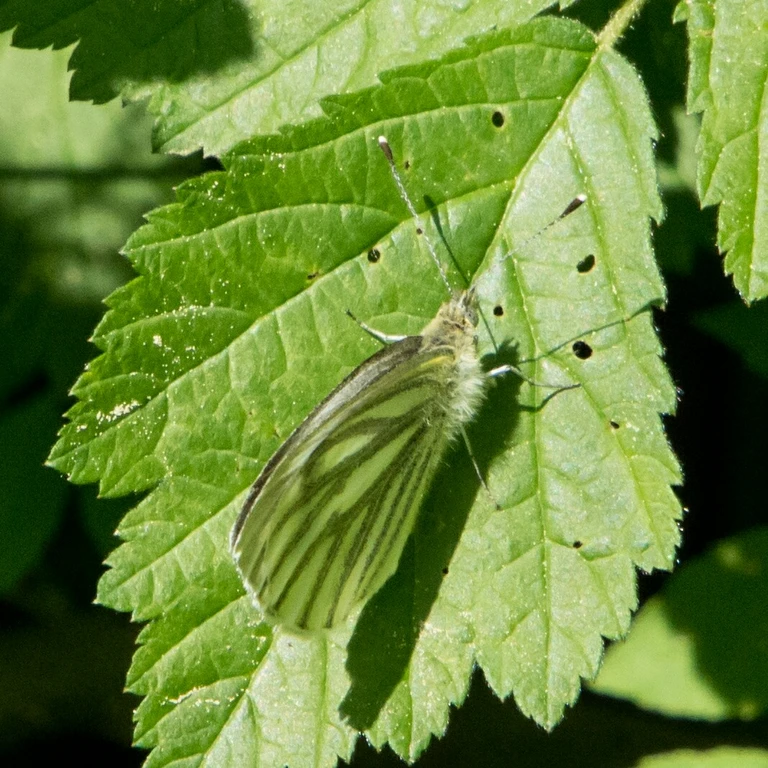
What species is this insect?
Pieris napi
